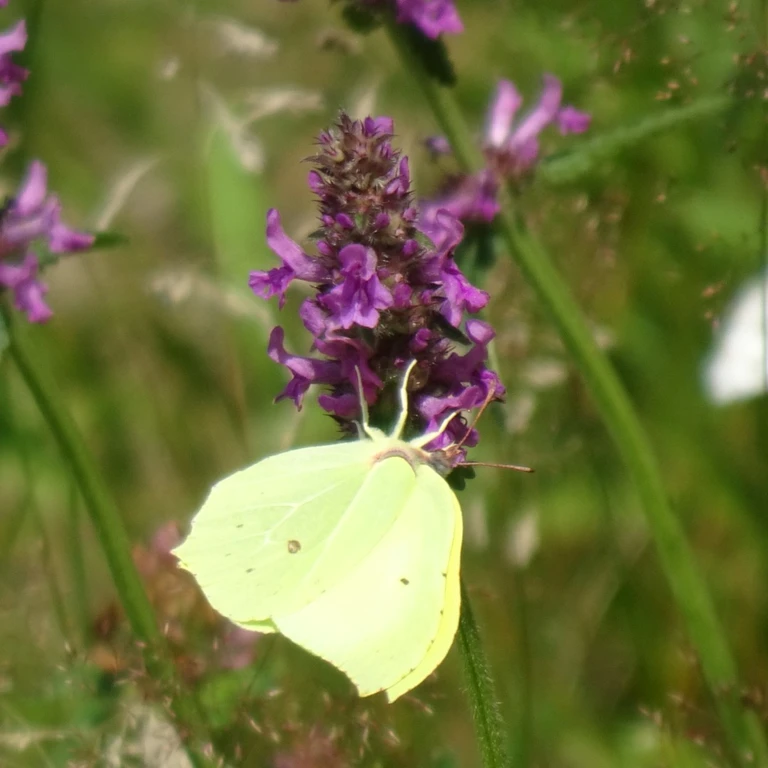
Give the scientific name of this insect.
Gonepteryx rhamni
